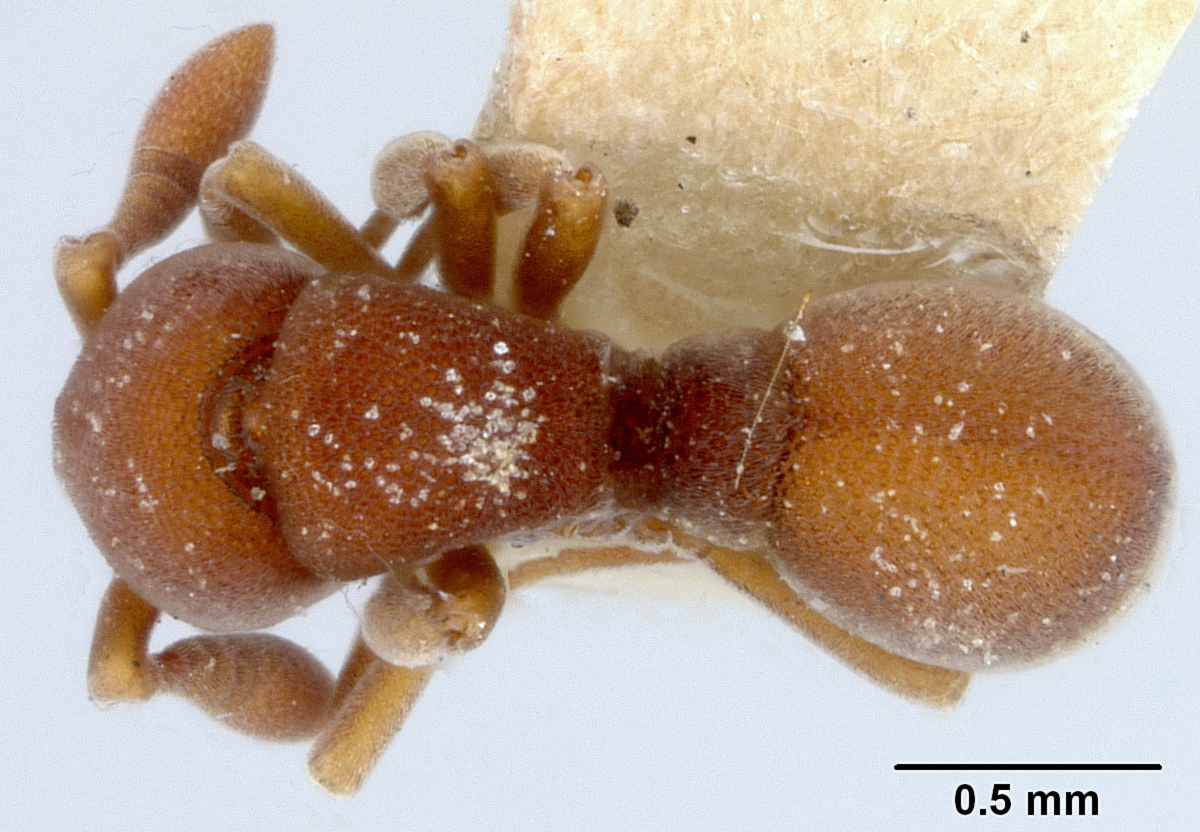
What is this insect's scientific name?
Prodiscothyrea velutina
